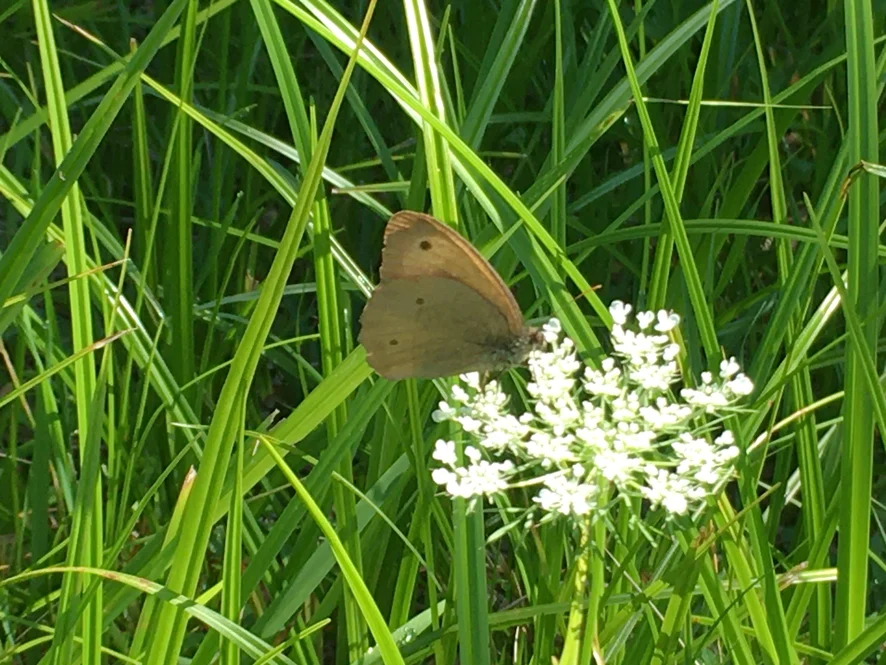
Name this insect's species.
Maniola jurtina
